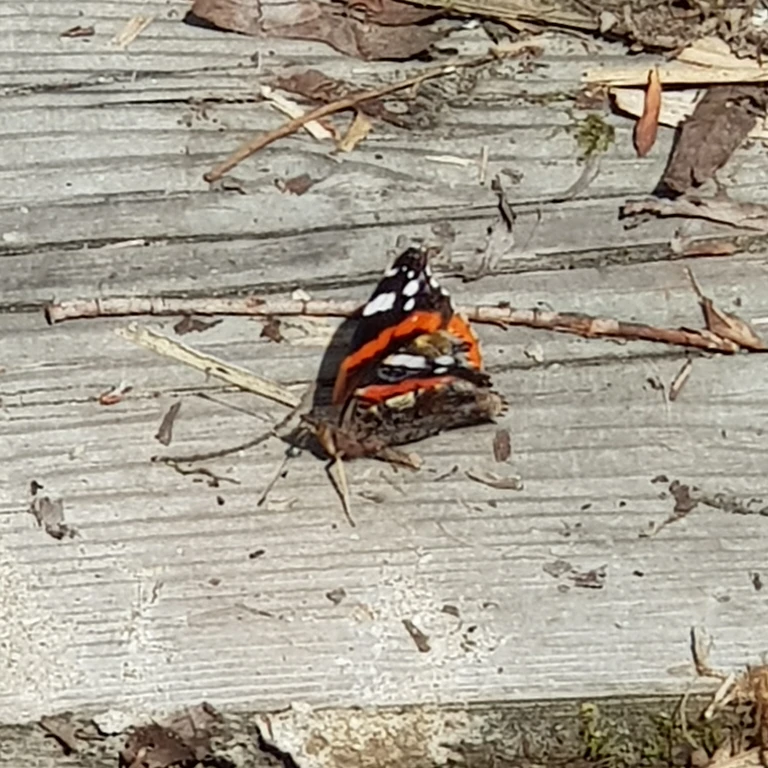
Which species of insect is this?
Vanessa atalanta
